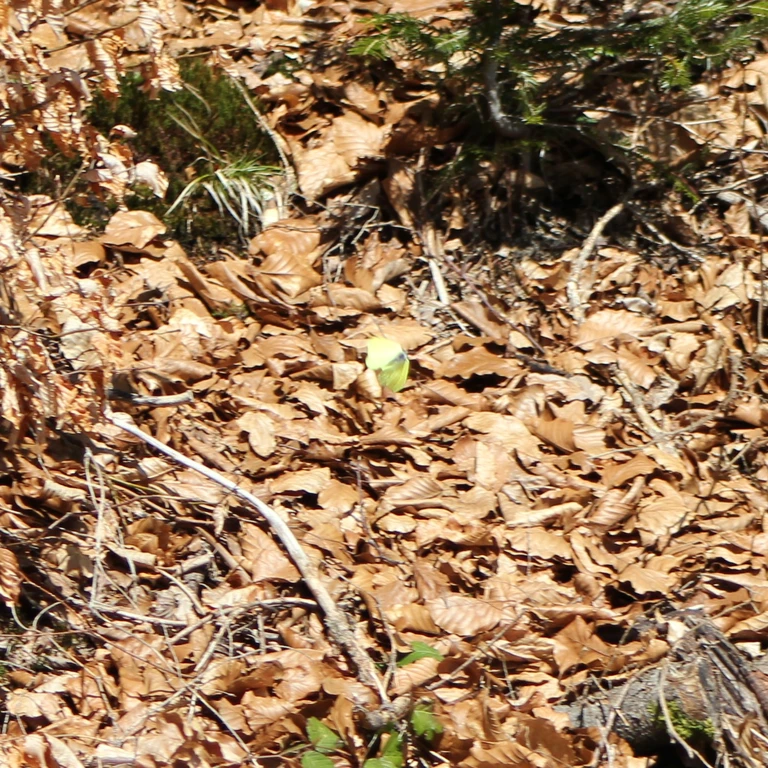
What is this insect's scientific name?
Gonepteryx rhamni
